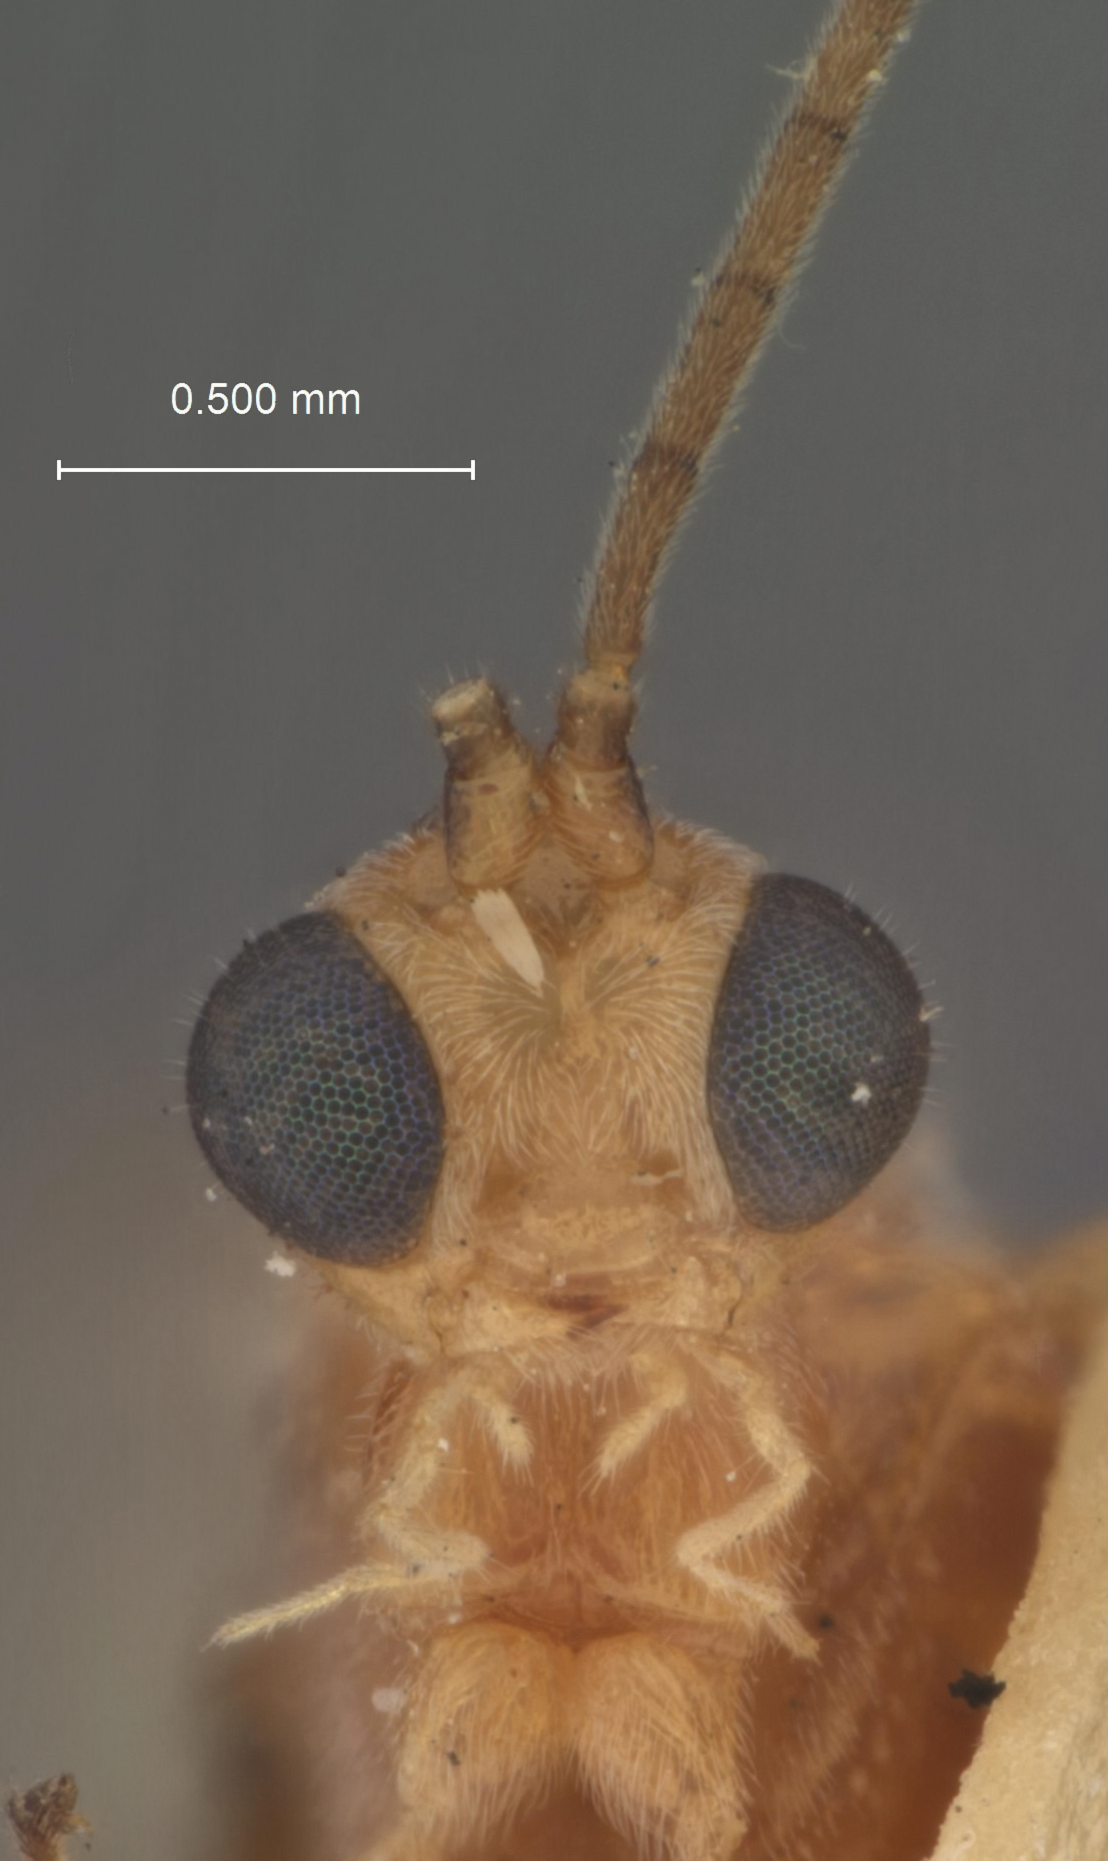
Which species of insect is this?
Meteorus archipsidis
